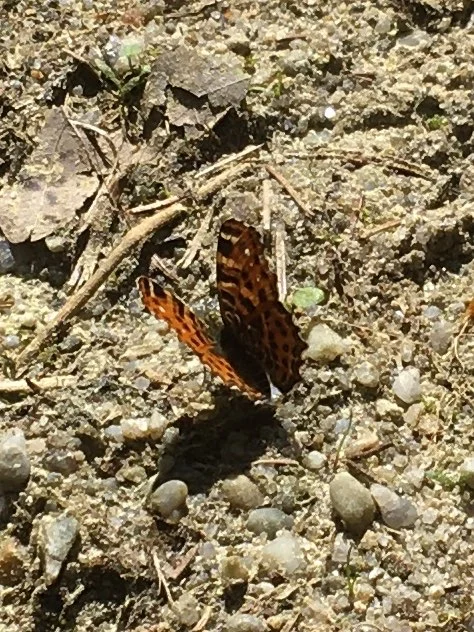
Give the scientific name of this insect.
Araschnia levana
